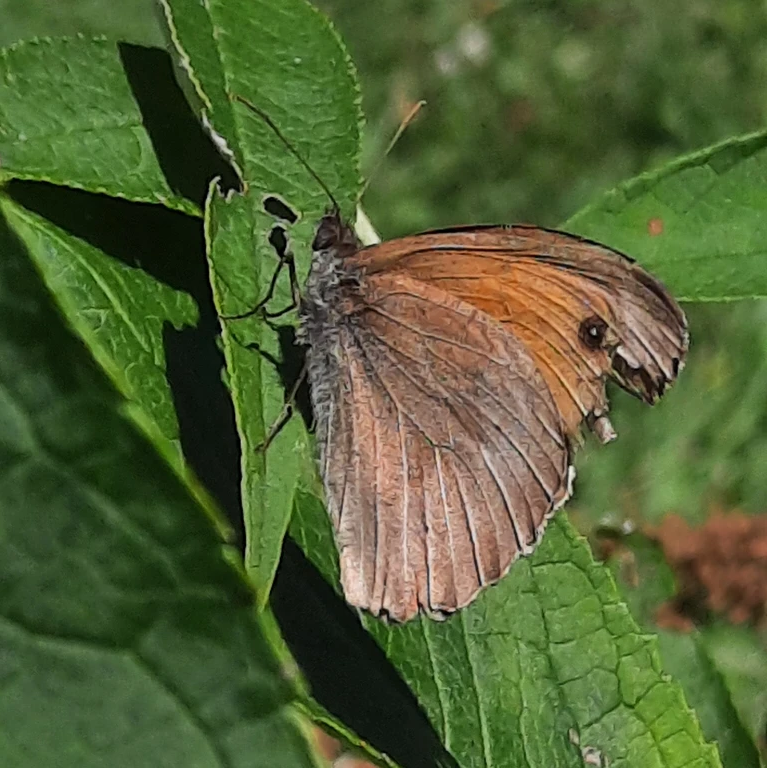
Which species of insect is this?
Maniola jurtina
